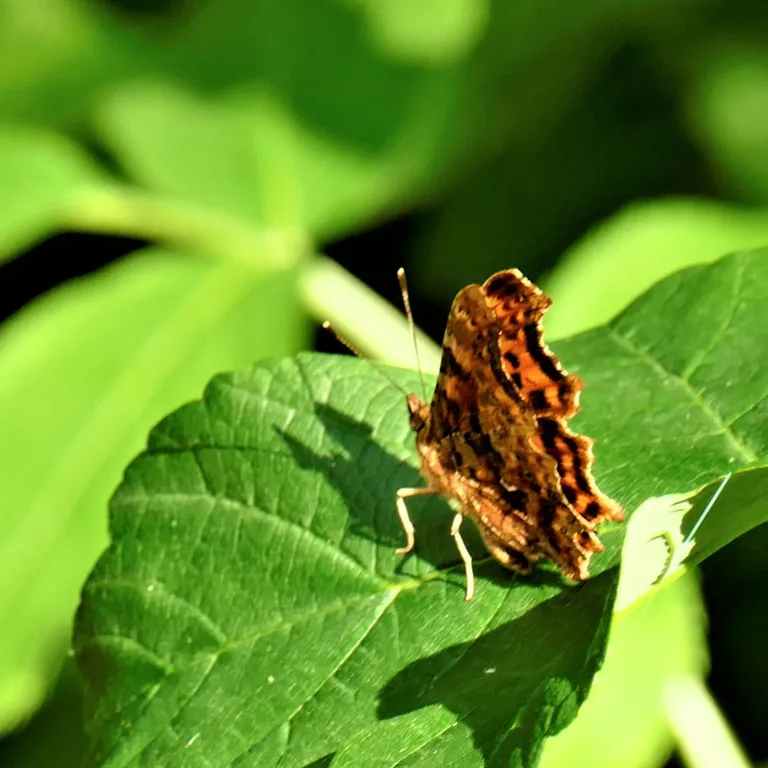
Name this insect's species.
Polygonia c-album
